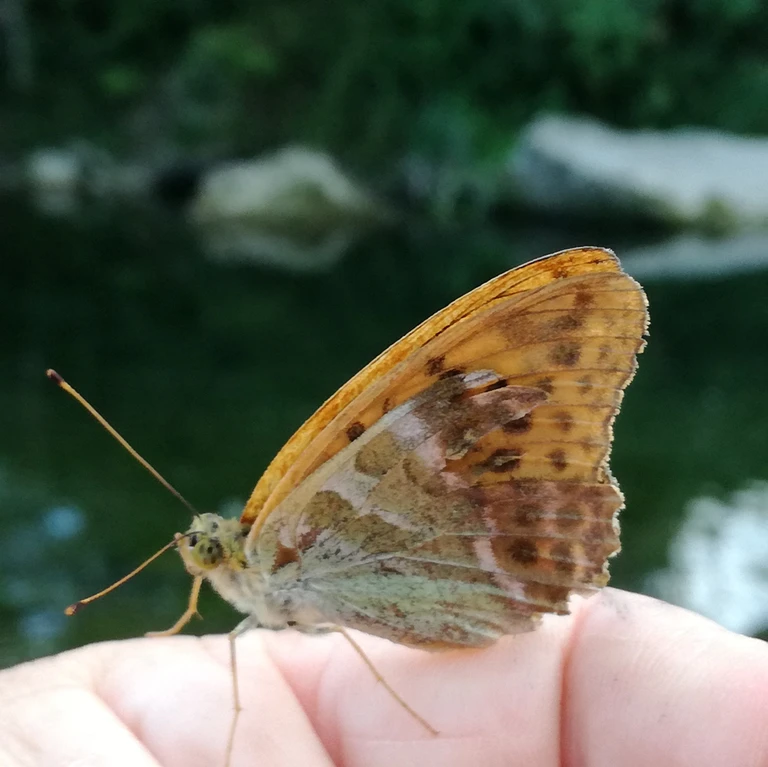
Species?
Argynnis paphia
